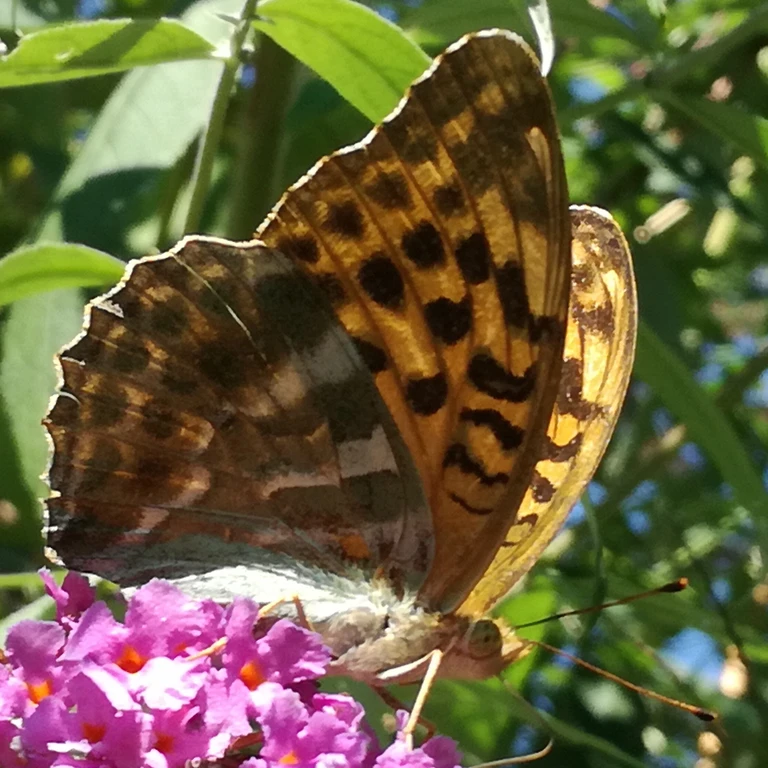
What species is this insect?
Argynnis paphia
